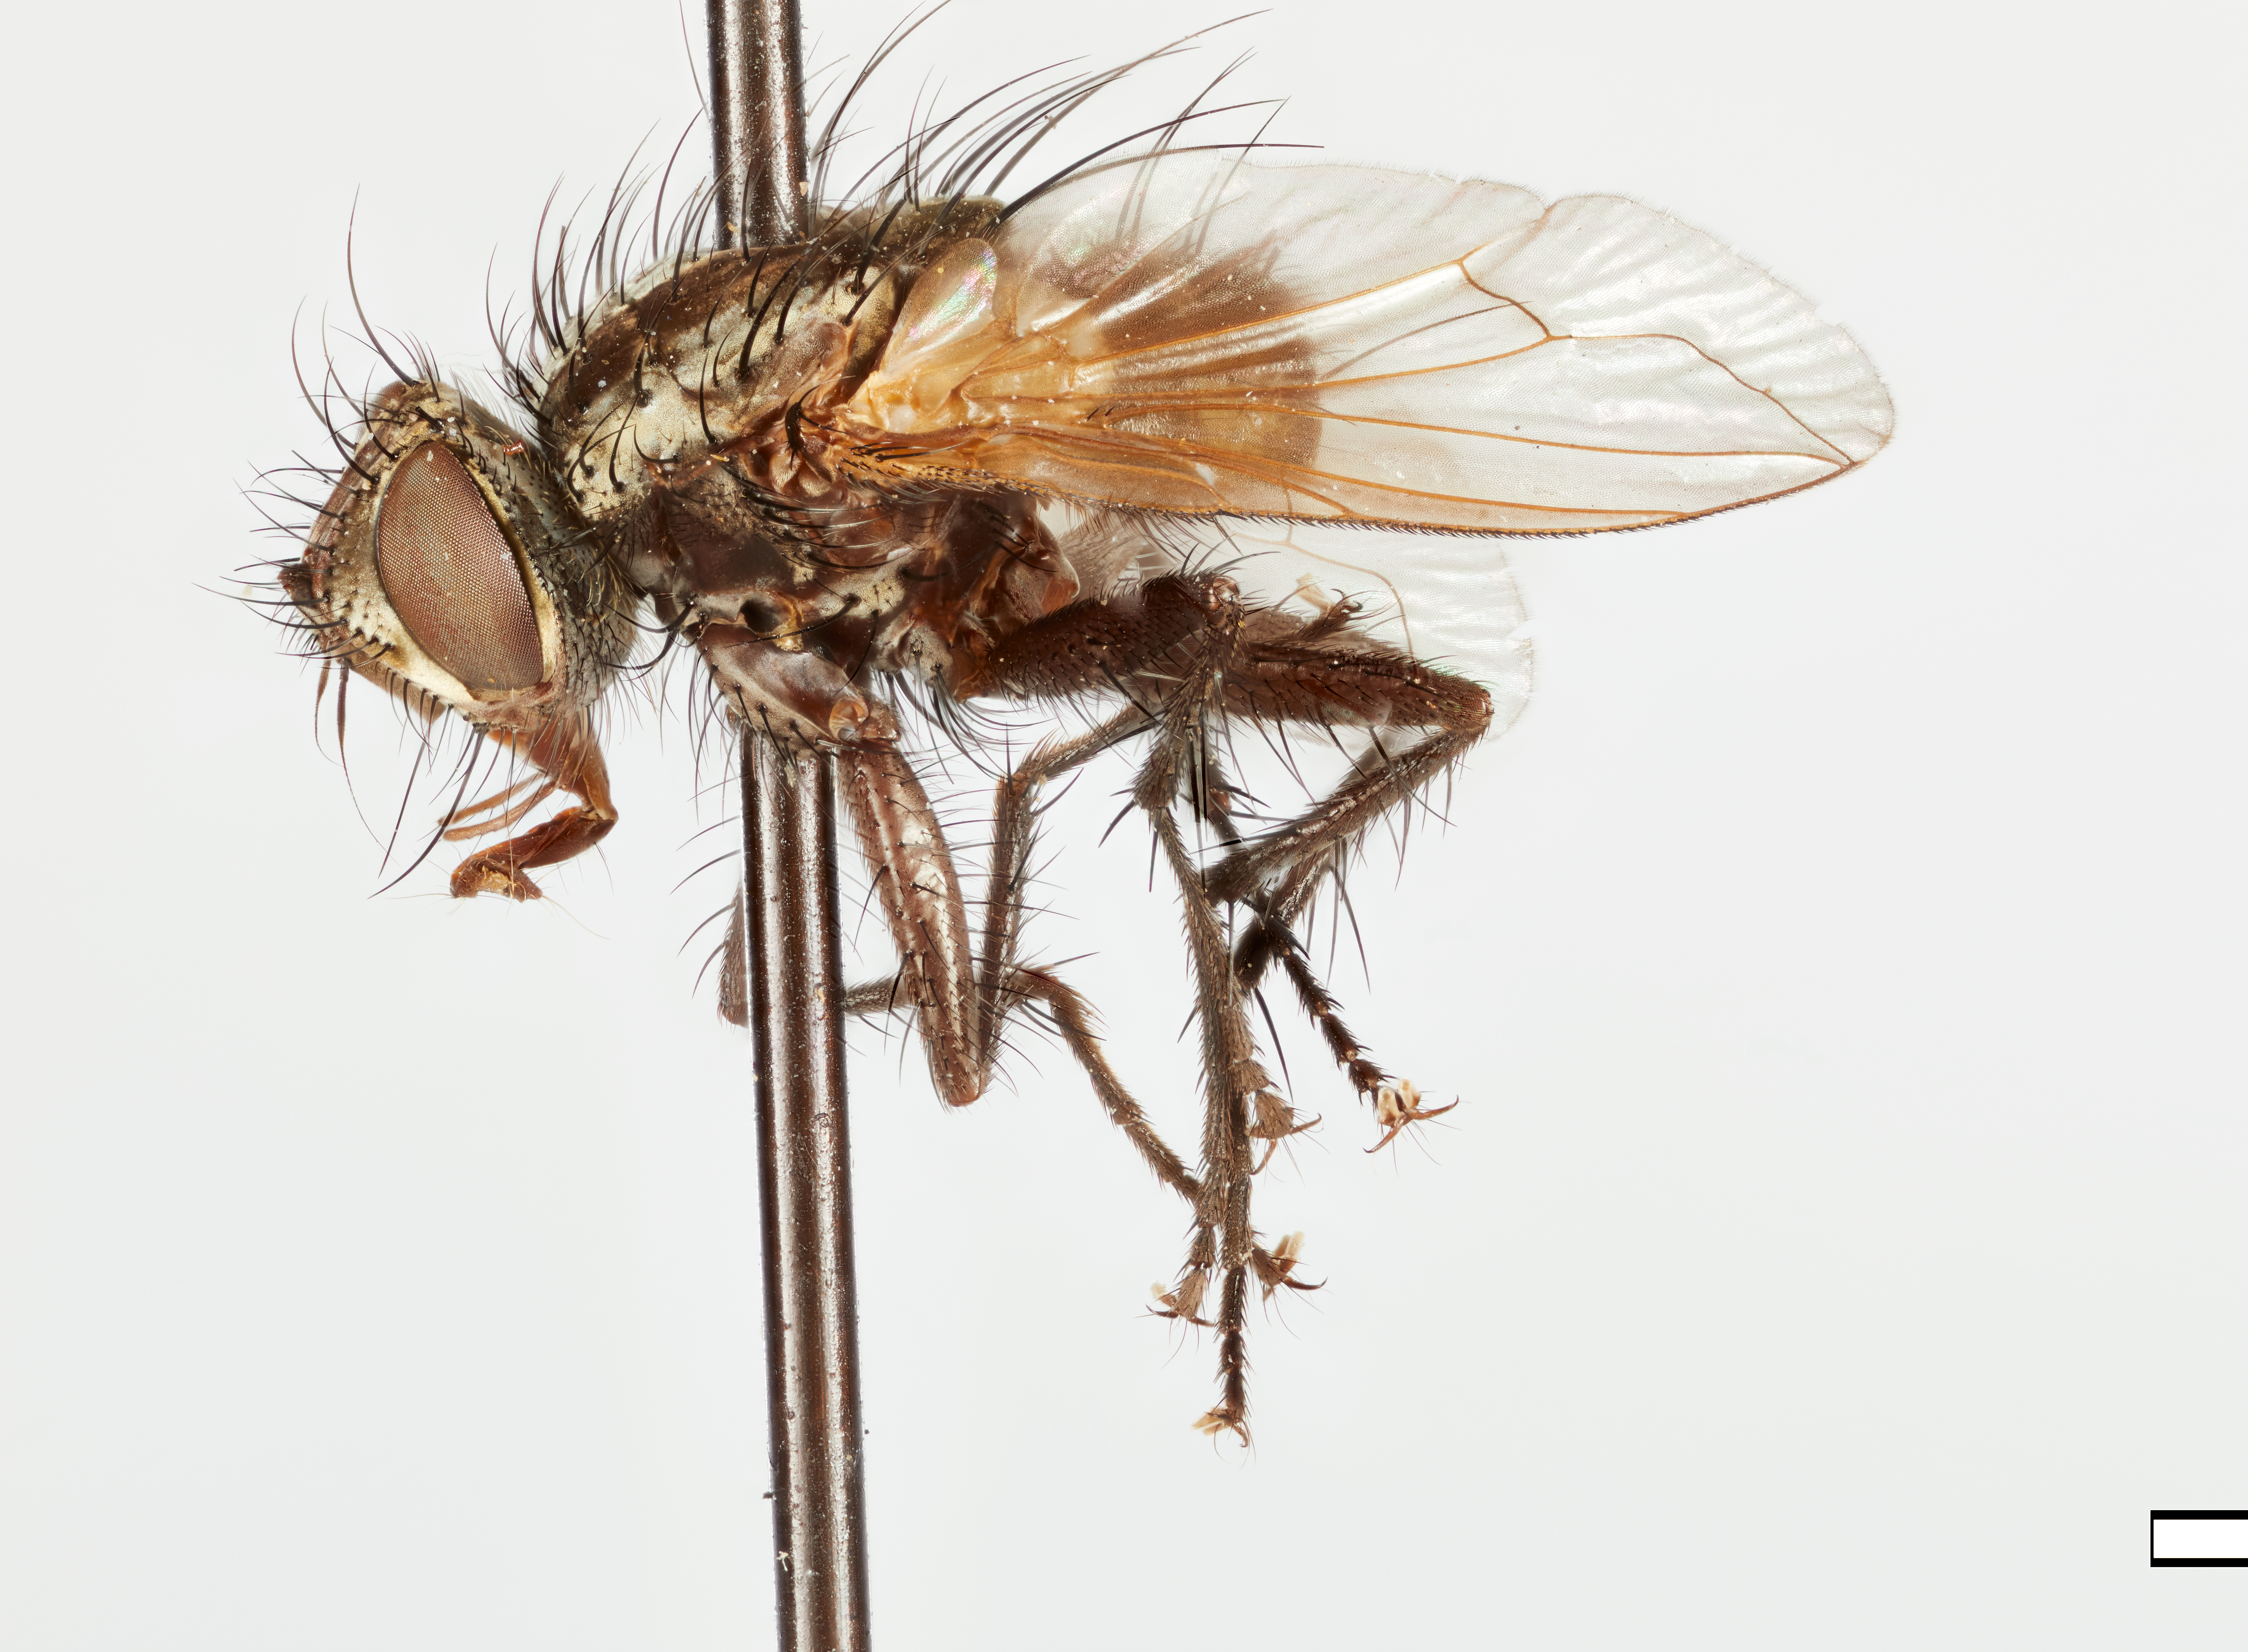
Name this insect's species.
Sphalloglandulus unicus
